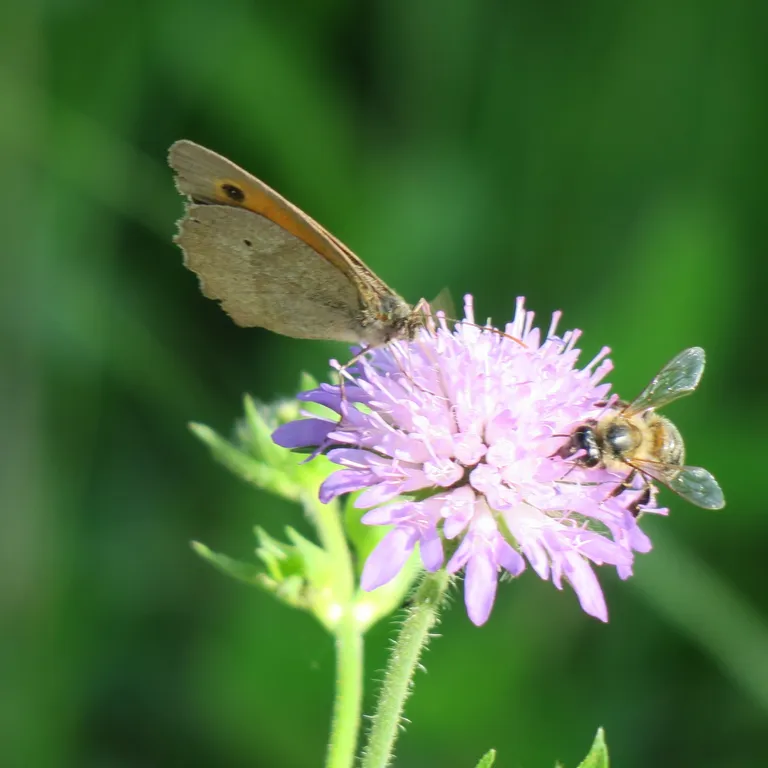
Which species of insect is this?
Maniola jurtina
